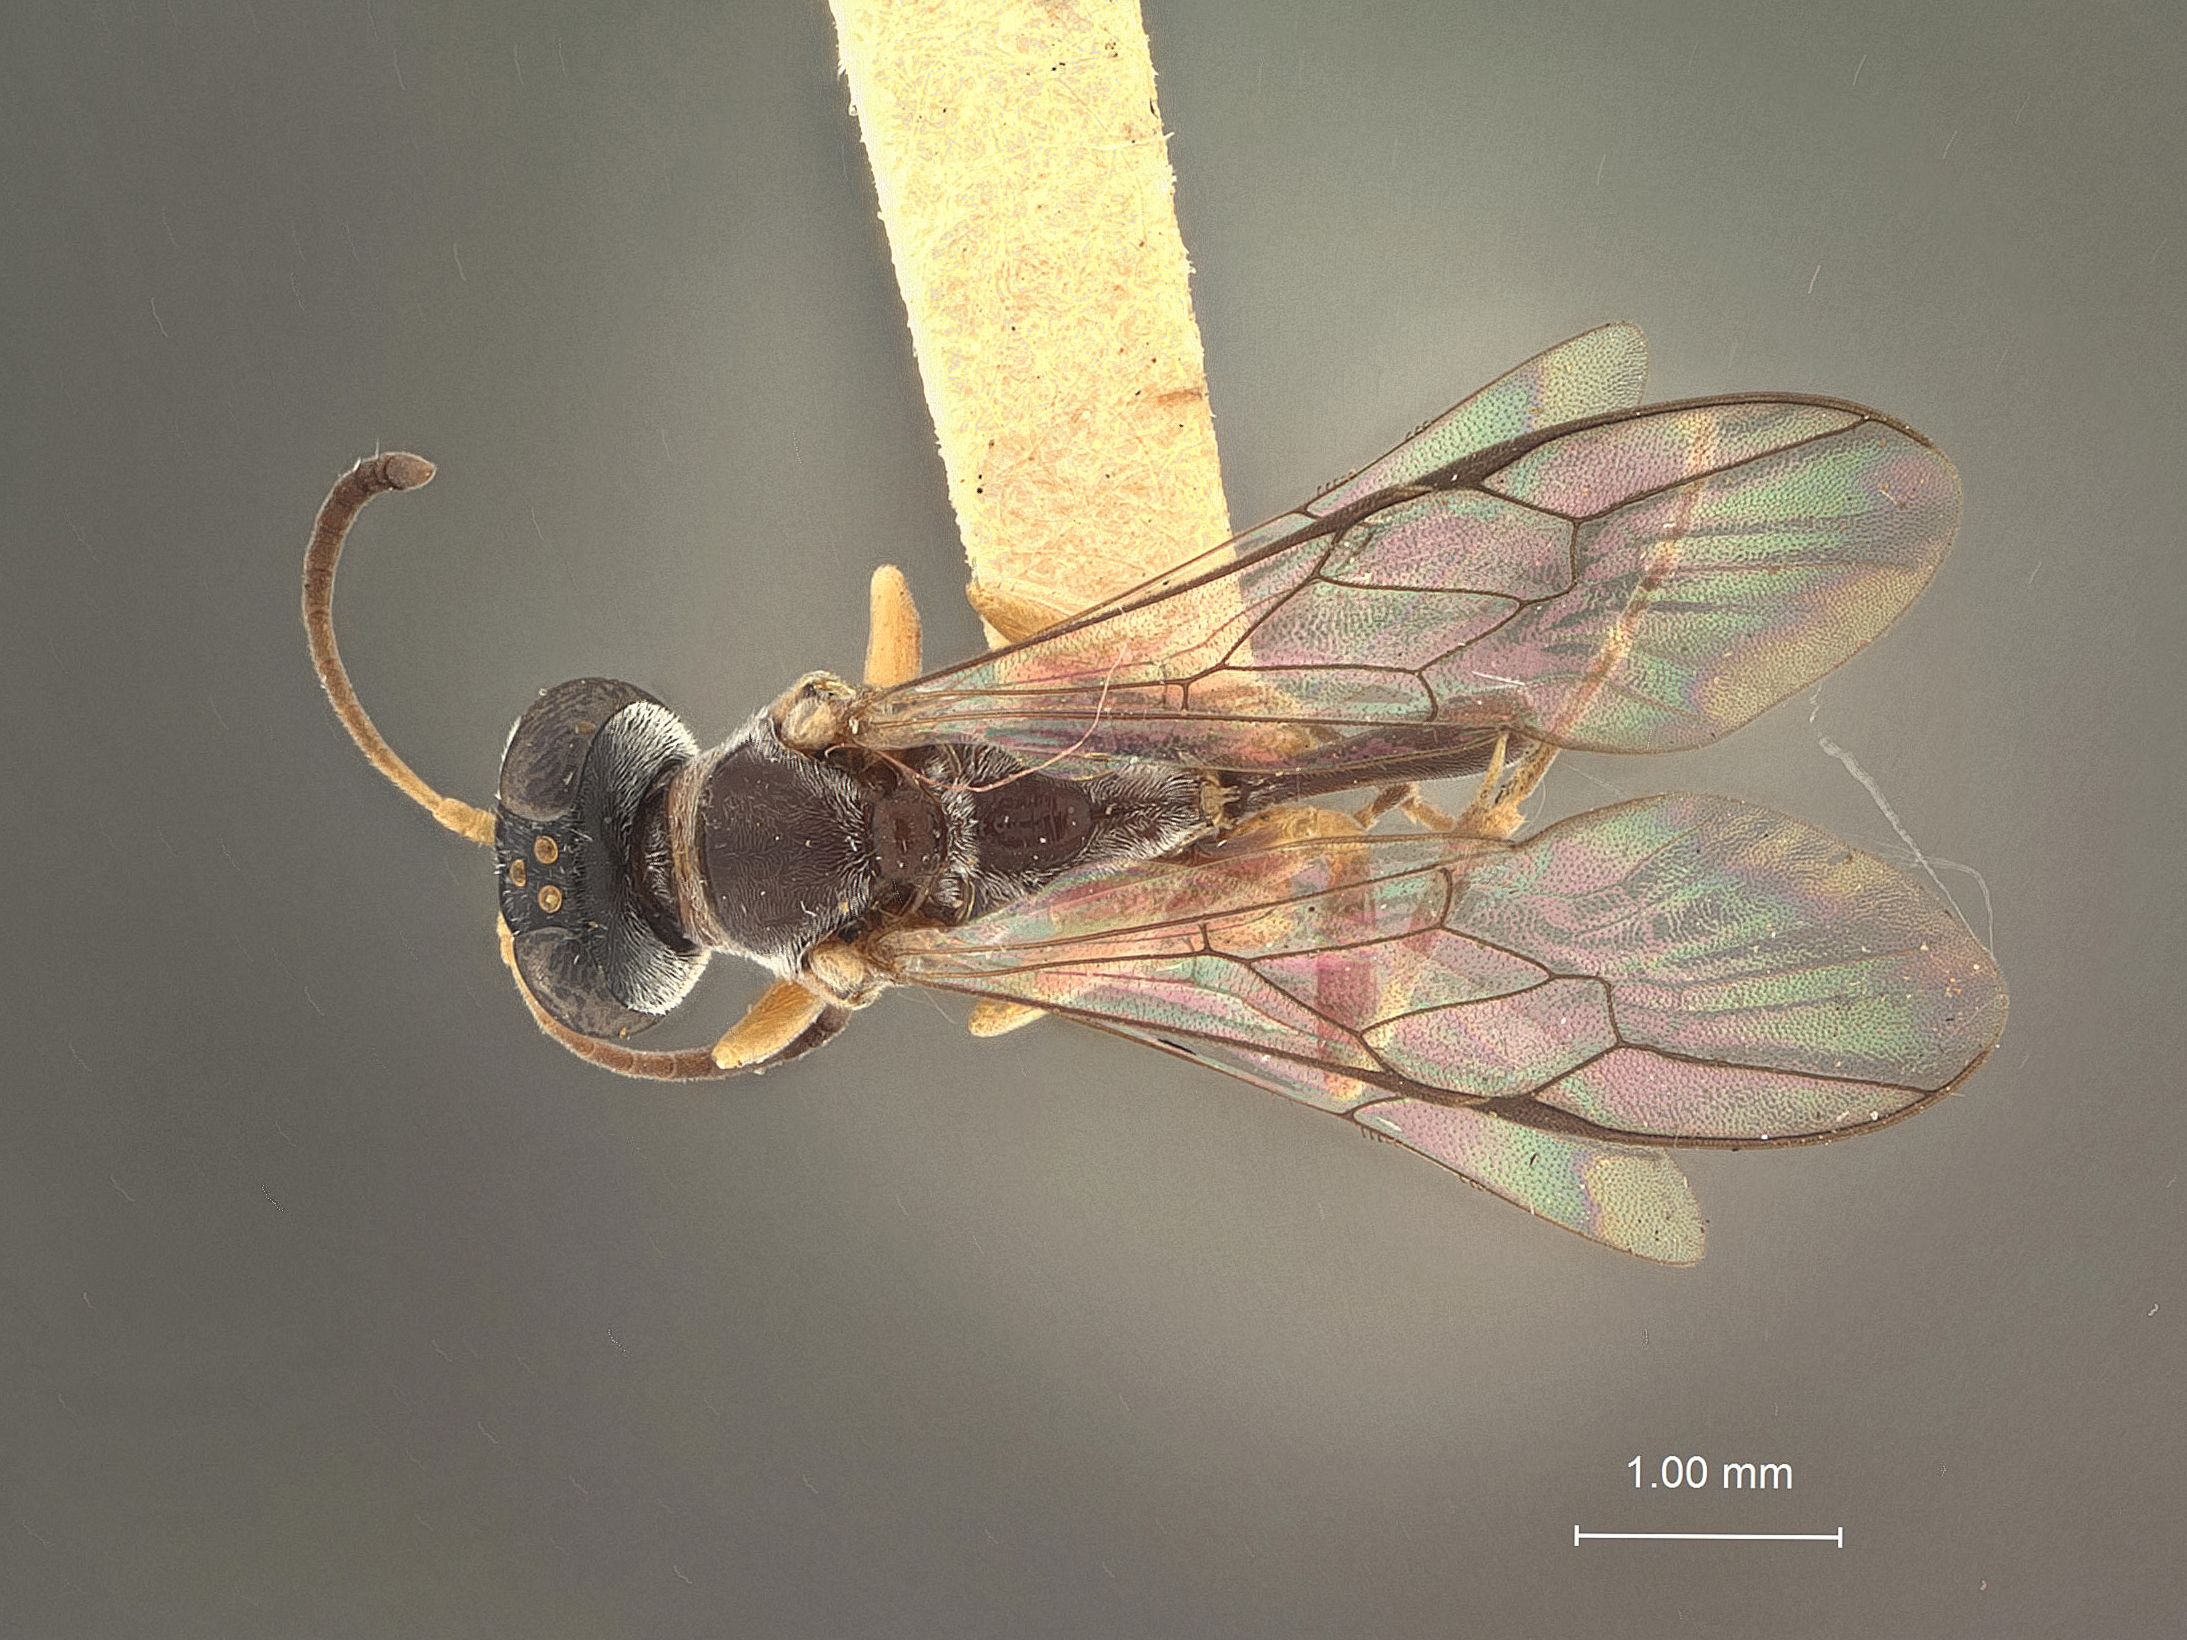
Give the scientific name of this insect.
Trypoxylon singator
